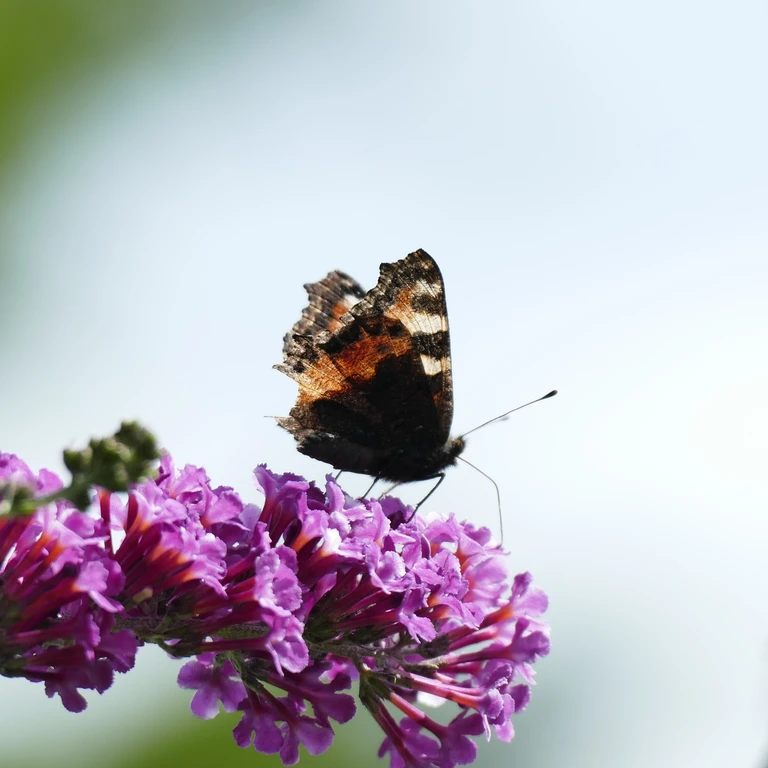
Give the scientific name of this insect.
Aglais urticae
